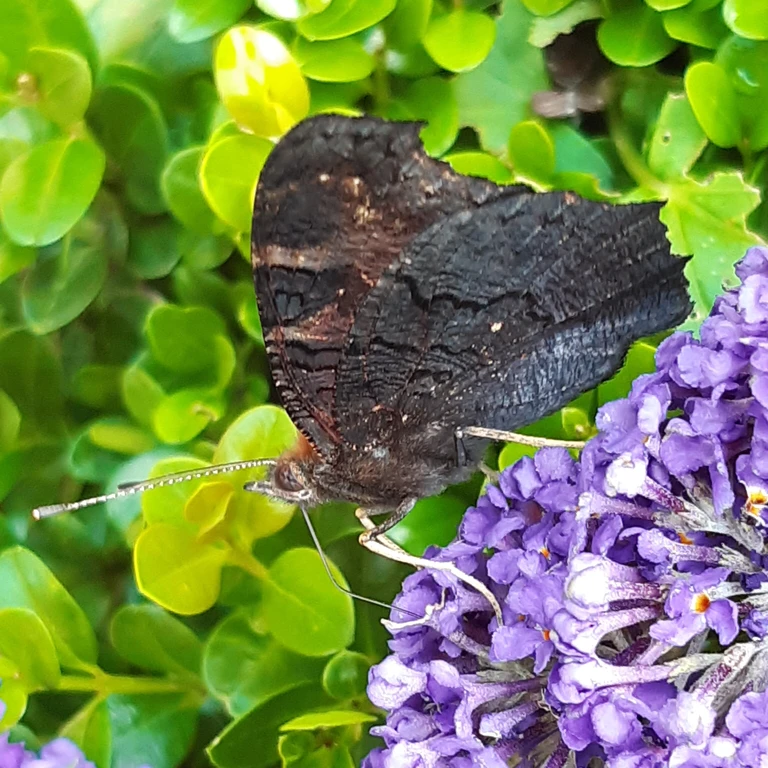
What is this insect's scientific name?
Aglais io
